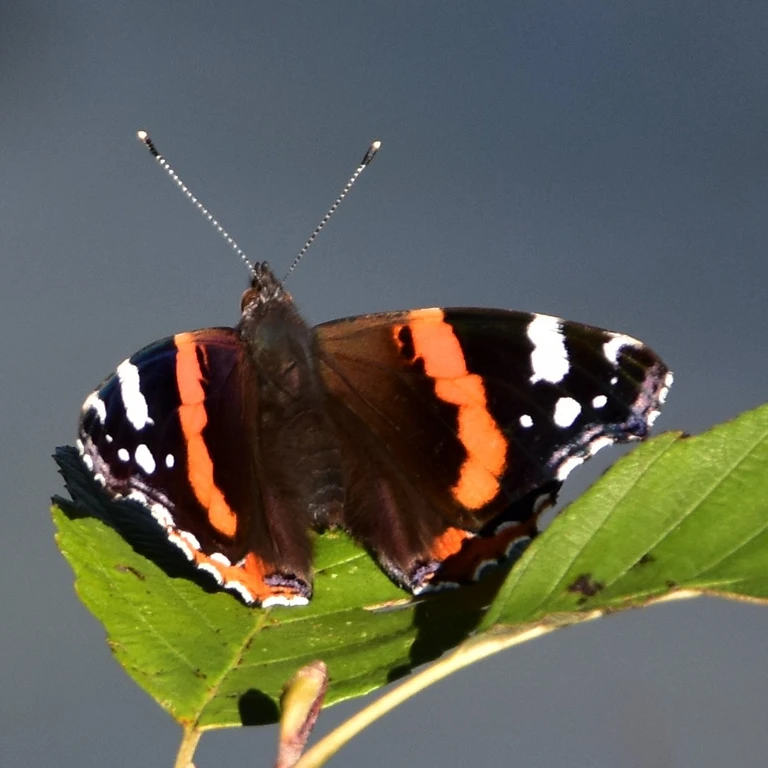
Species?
Vanessa atalanta
